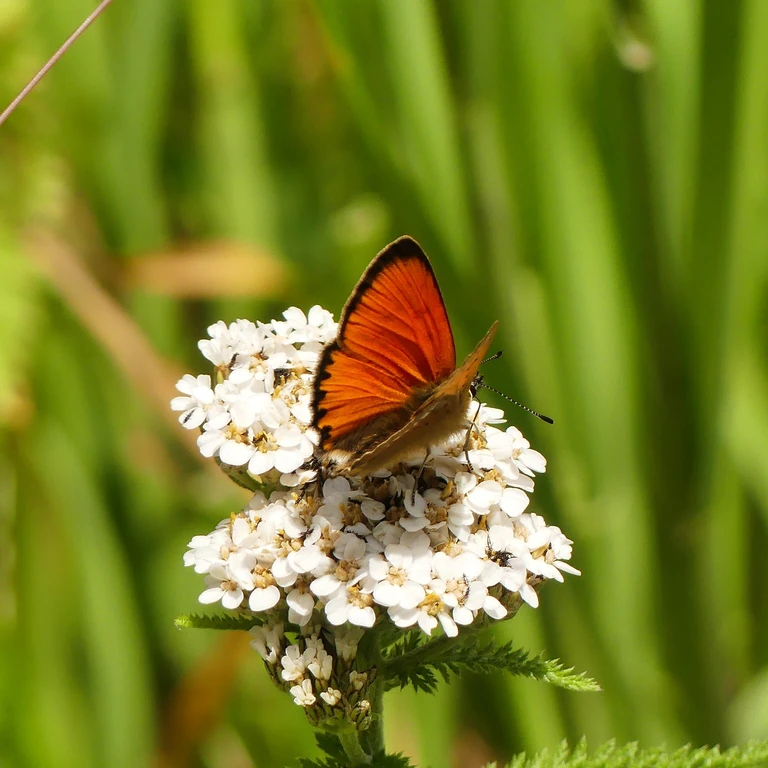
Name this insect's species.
Lycaena virgaureae
